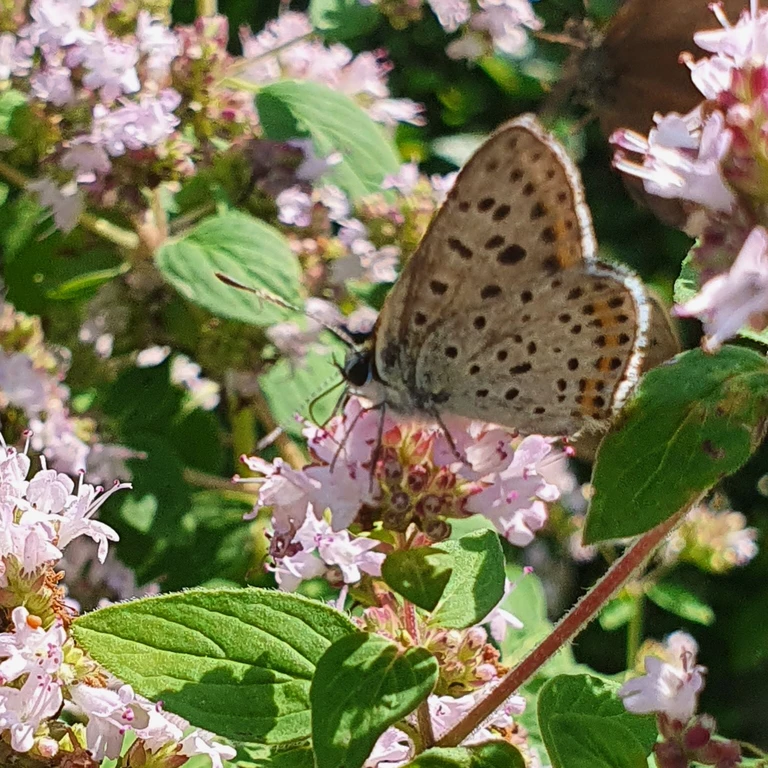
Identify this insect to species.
Lycaena tityrus (also Loweia tityrus)
